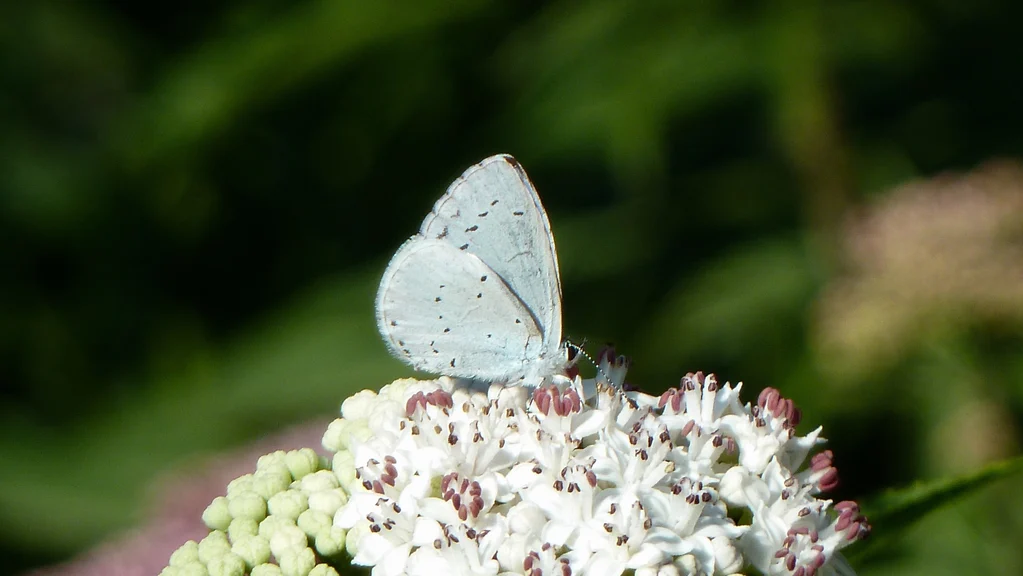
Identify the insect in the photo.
Celastrina argiolus
